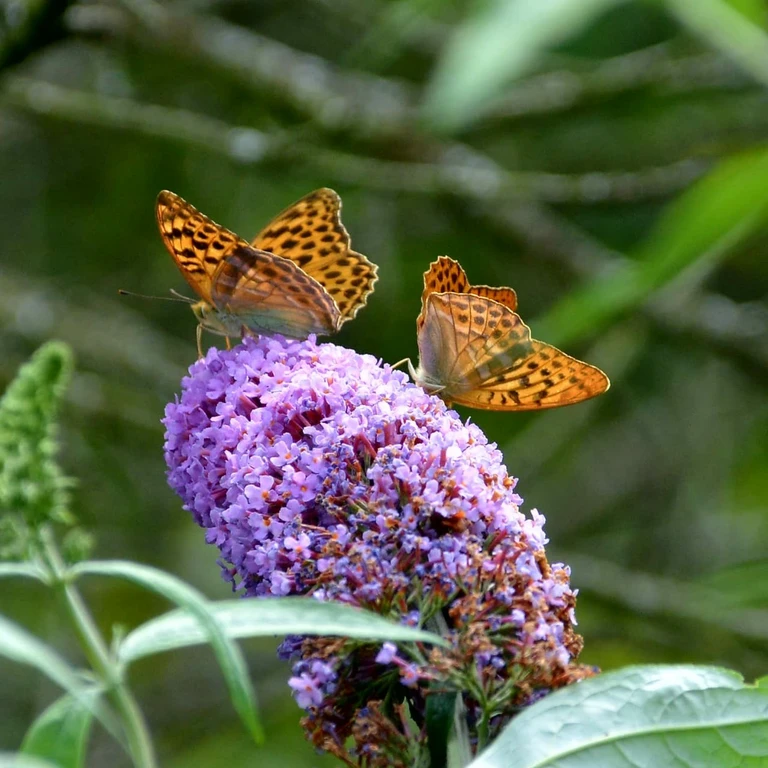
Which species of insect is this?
Argynnis paphia
